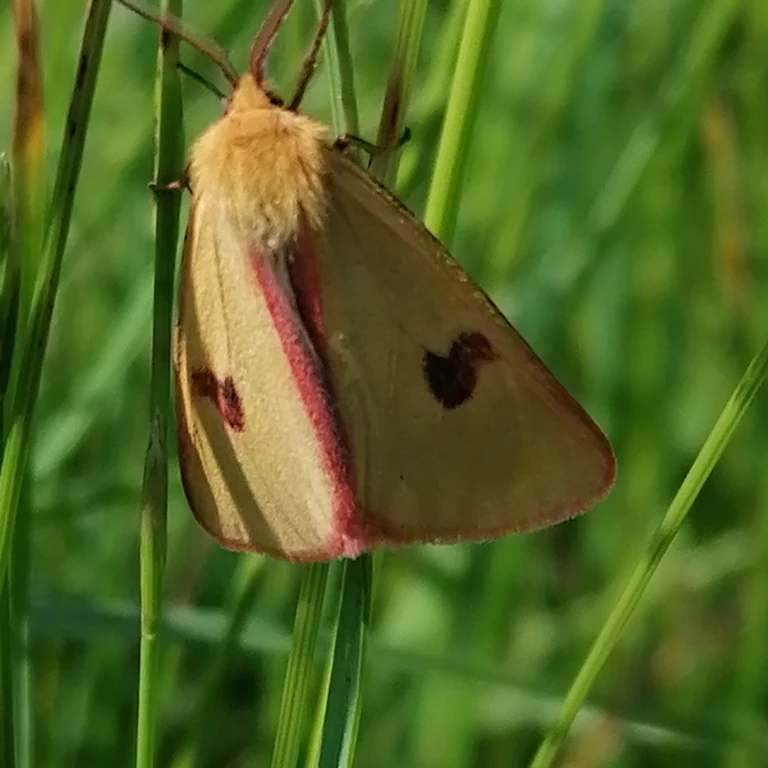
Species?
Diacrisia sannio
